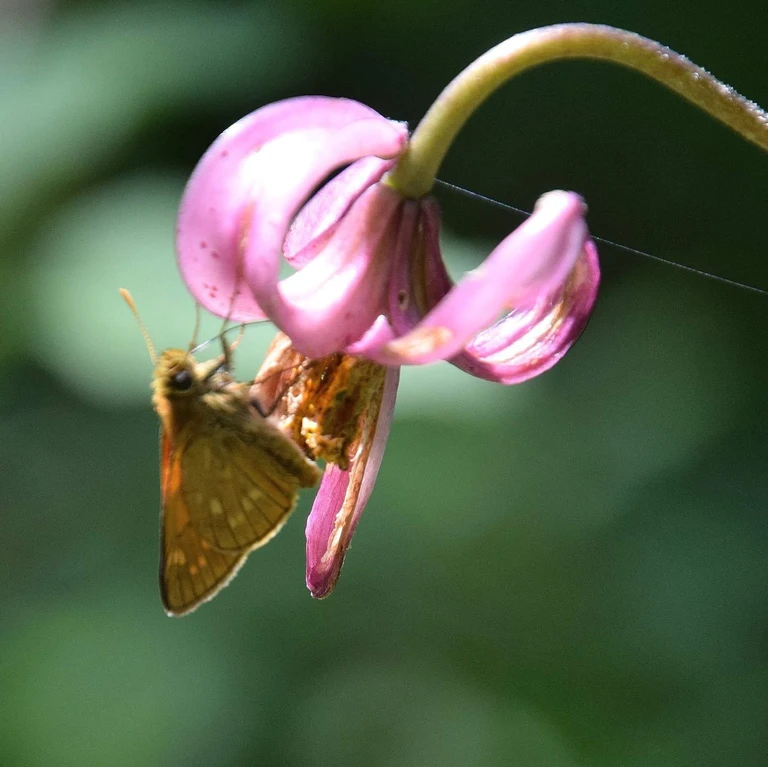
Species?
Ochlodes sylvanus (also Ochlodes venata)
